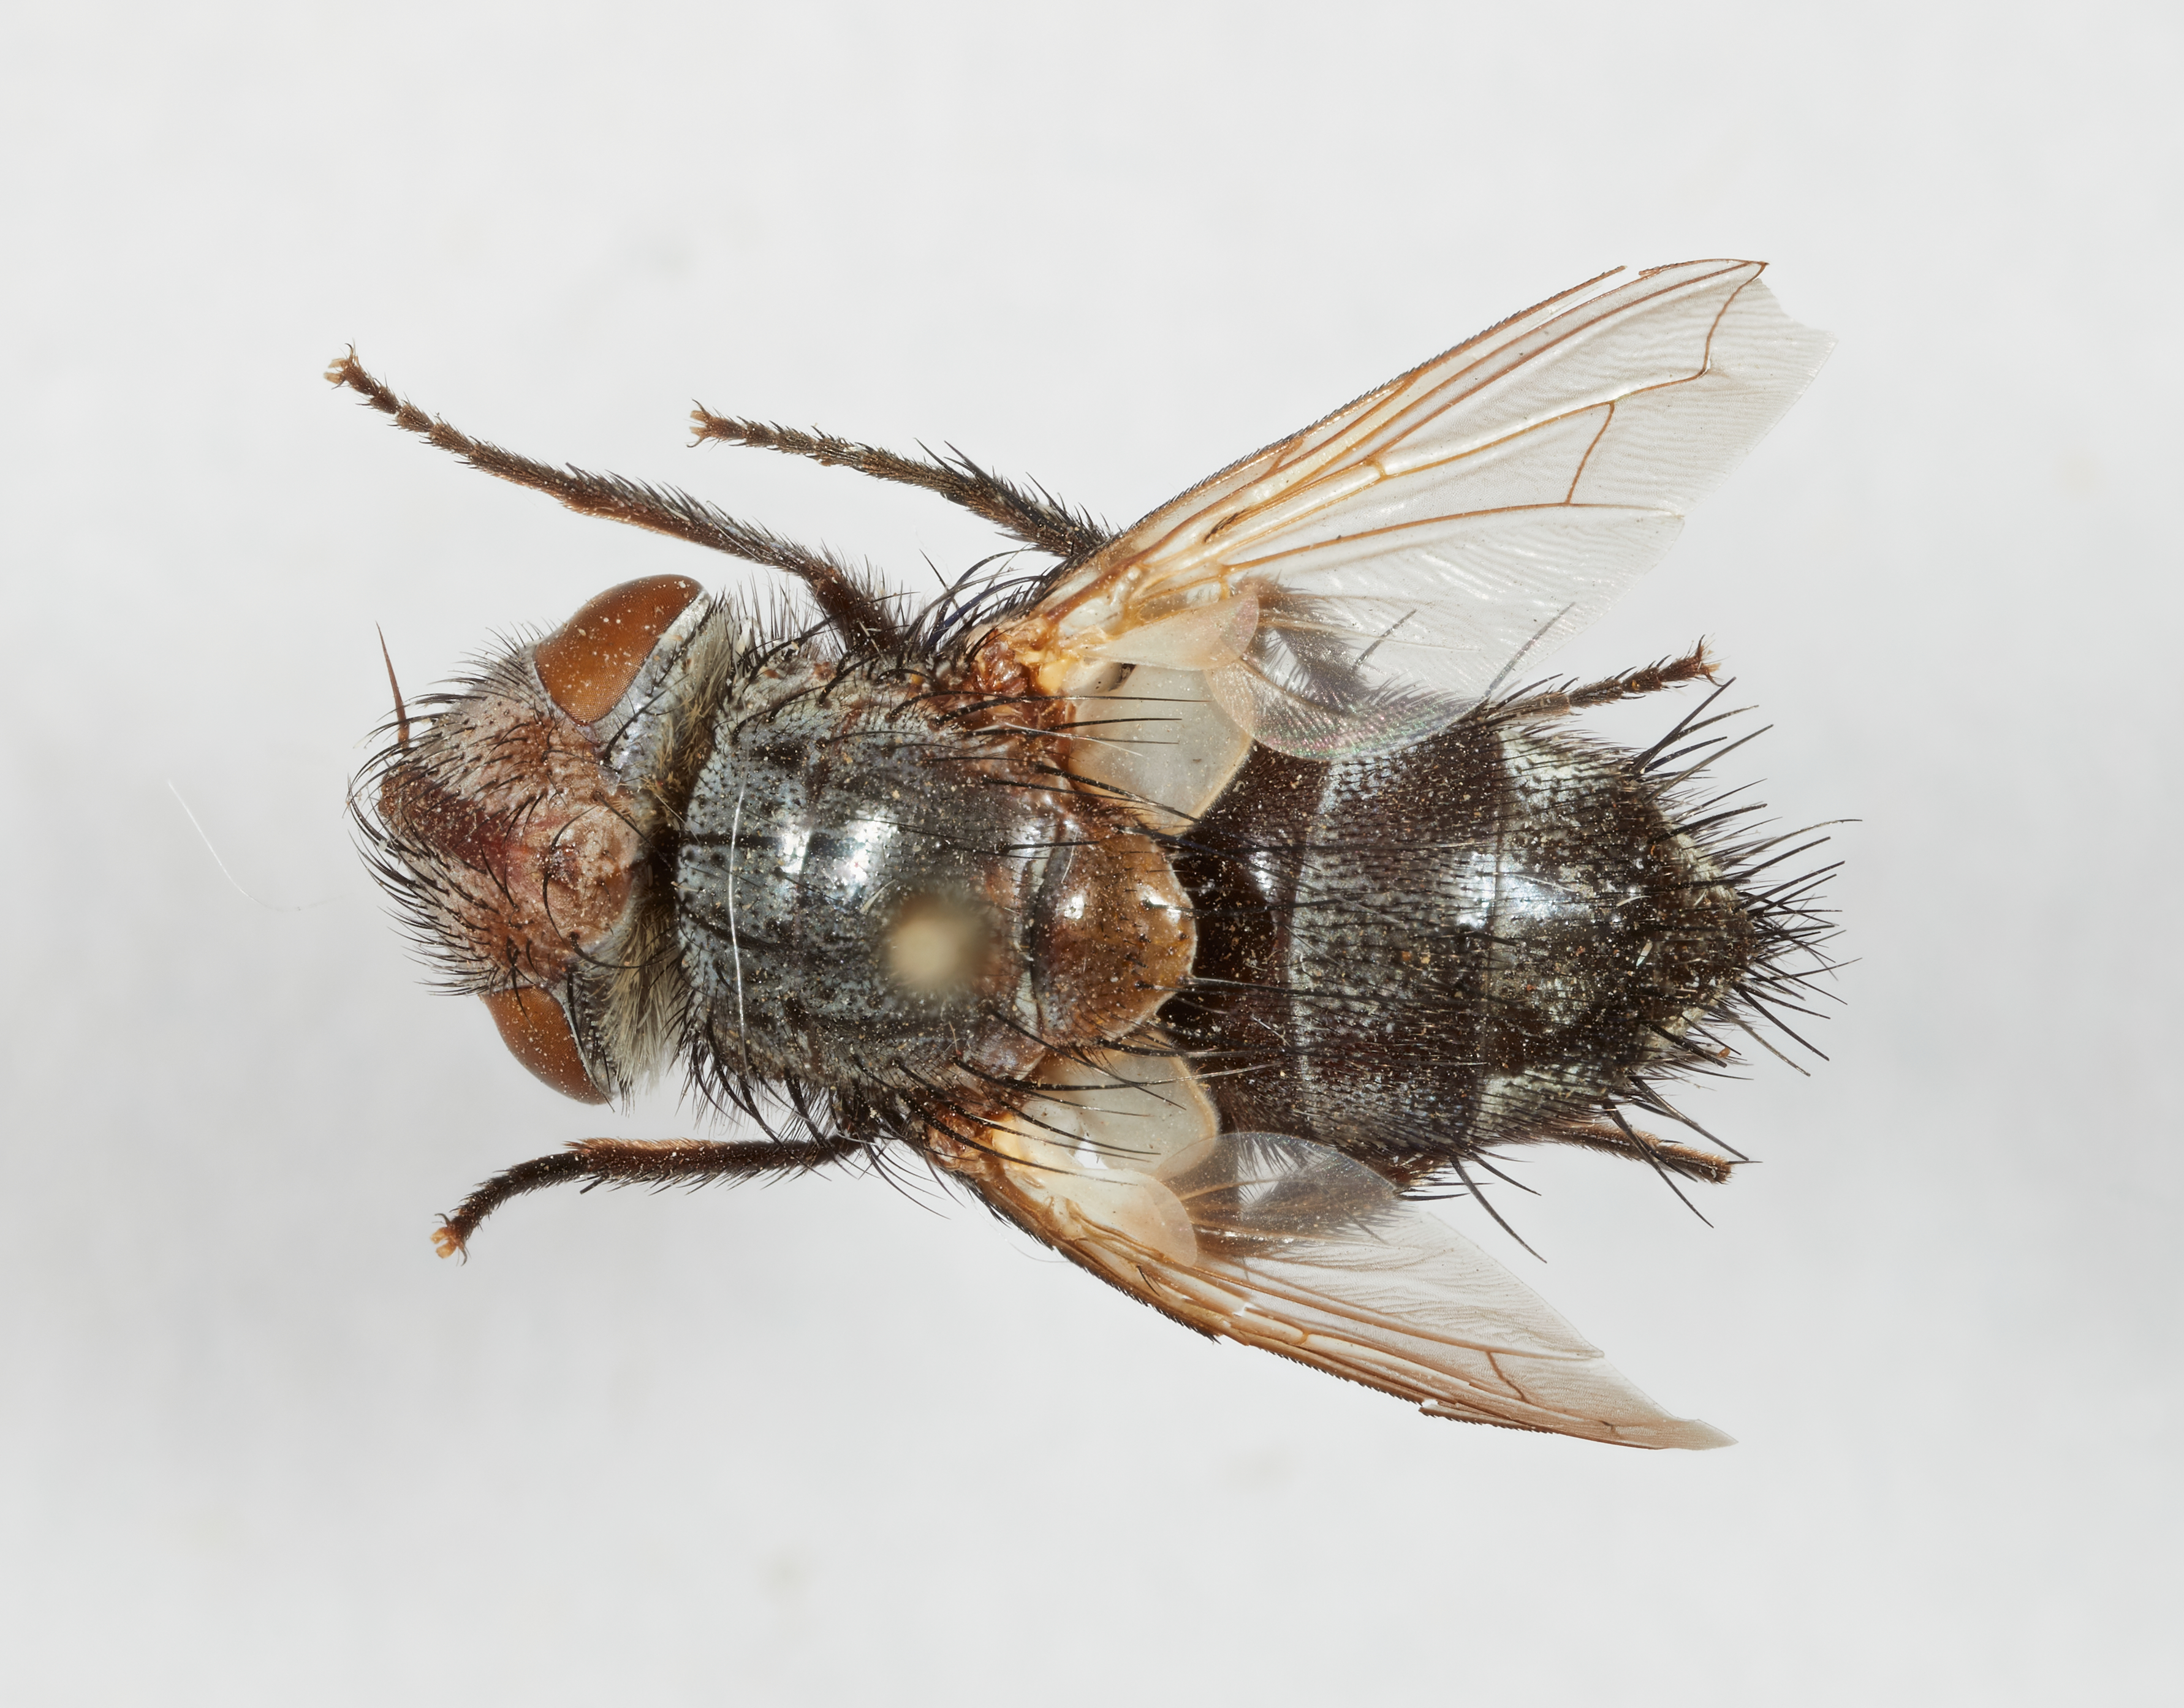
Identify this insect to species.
Spallanzania antennalis
